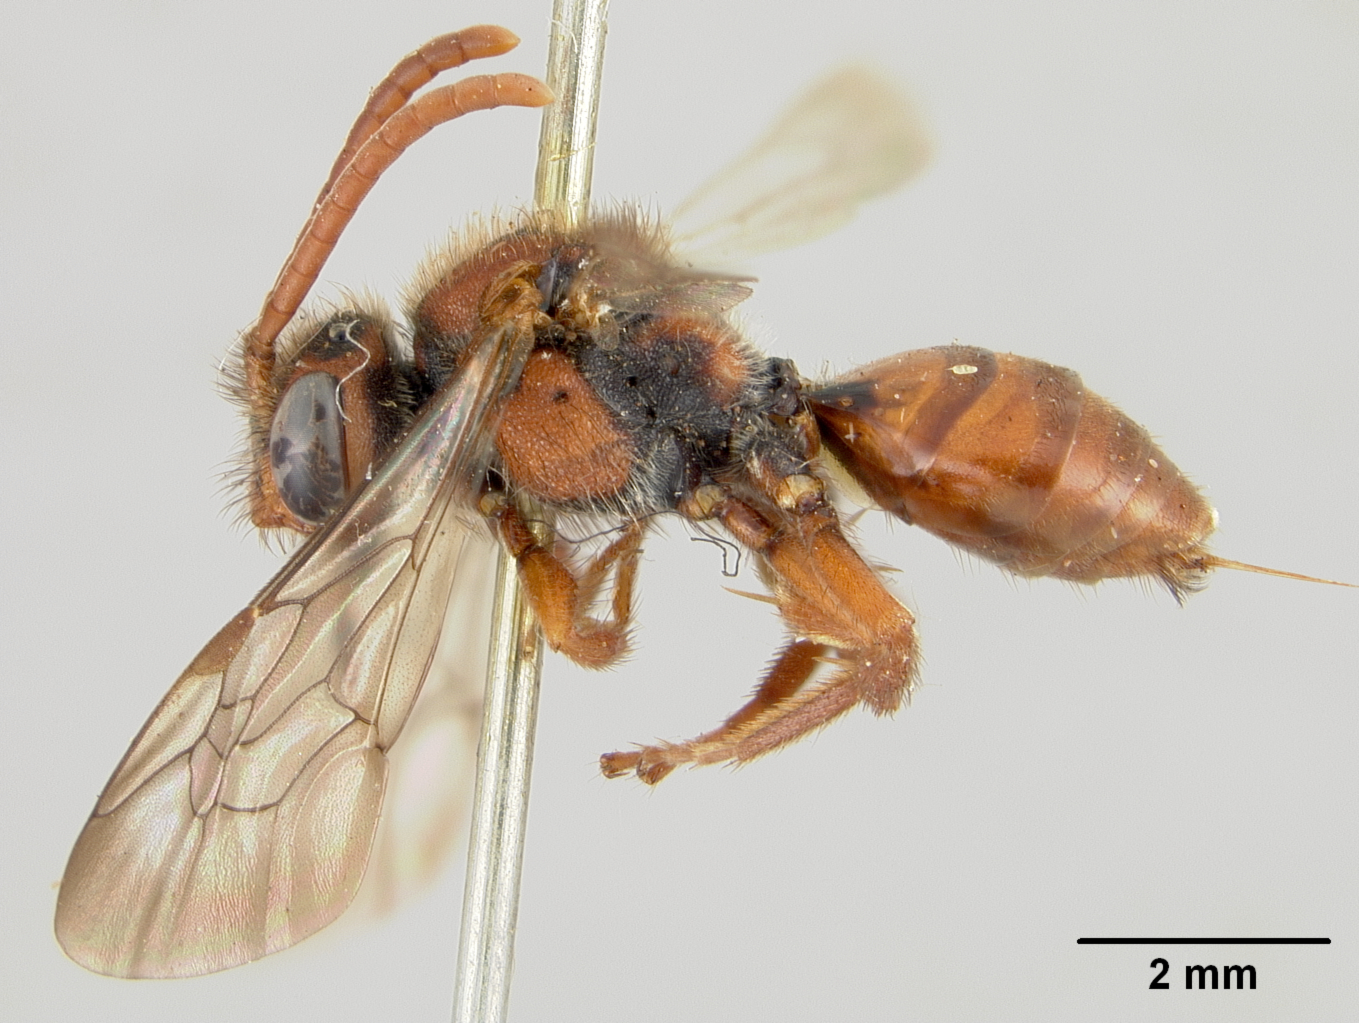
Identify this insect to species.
Nomada pulsatillae
